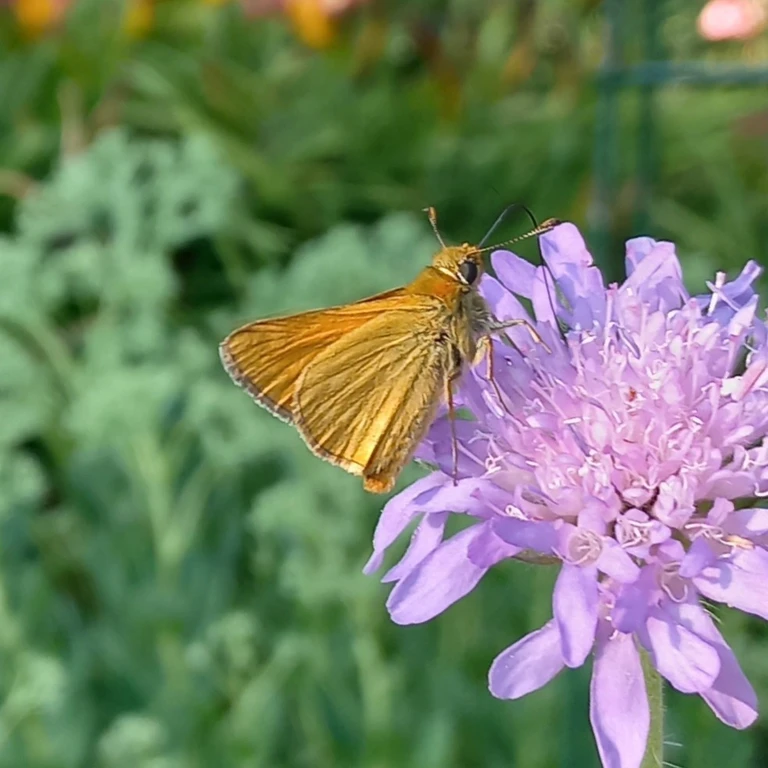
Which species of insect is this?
Ochlodes sylvanus (also Ochlodes venata)
